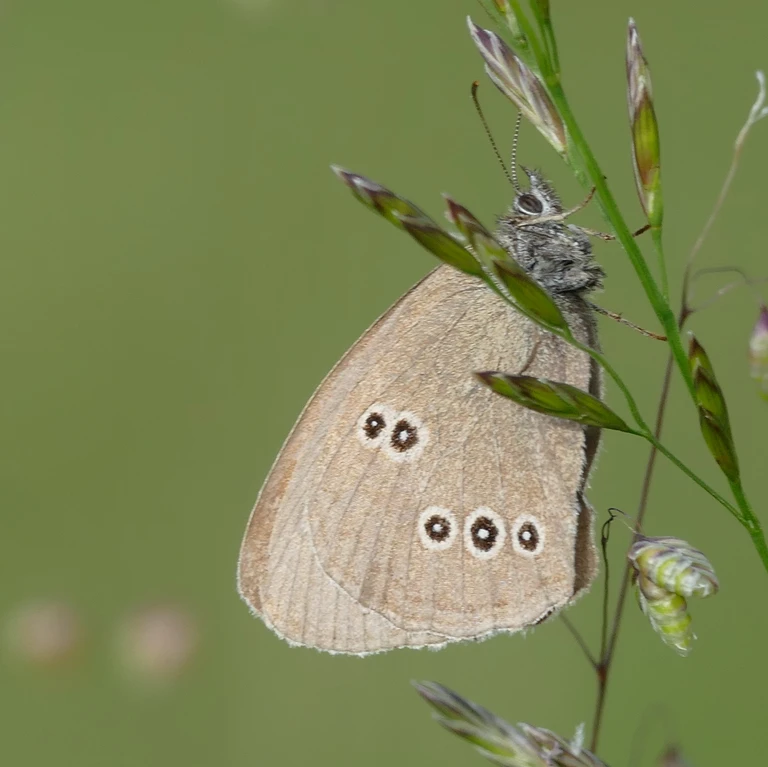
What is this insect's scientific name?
Aphantopus hyperantus
